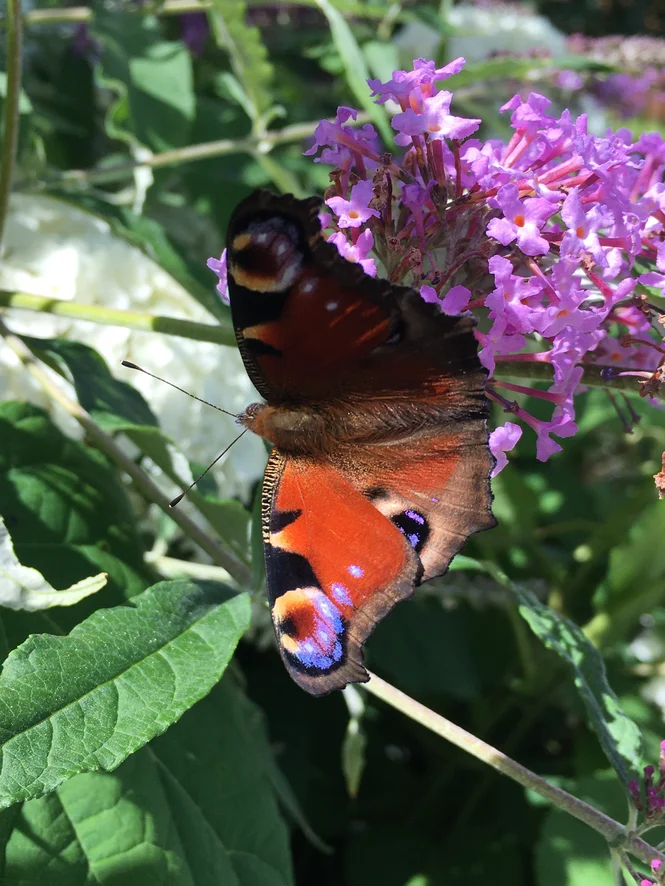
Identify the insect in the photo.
Aglais io
